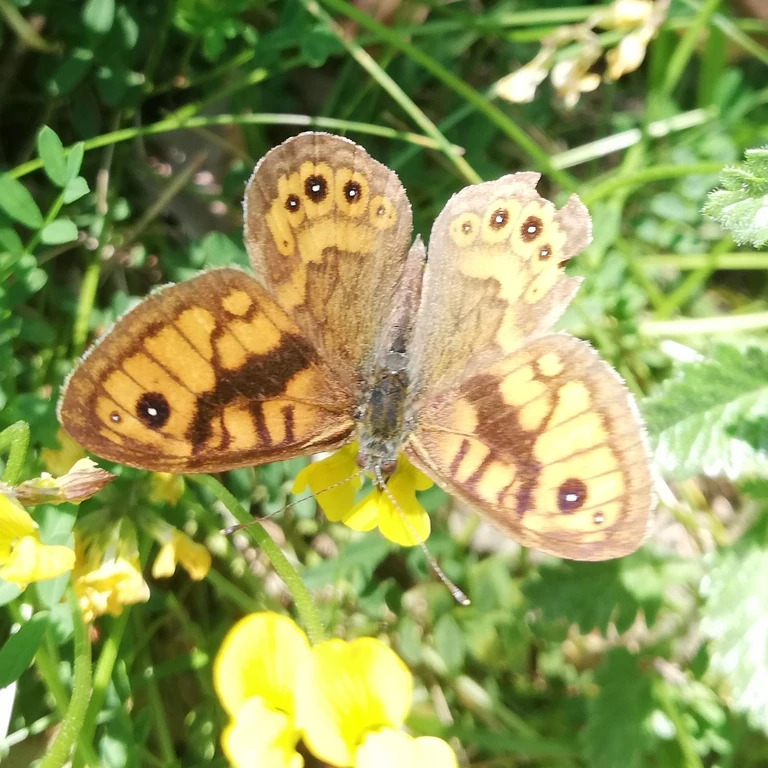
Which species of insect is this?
Lasiommata megera (also Pararge megera)
